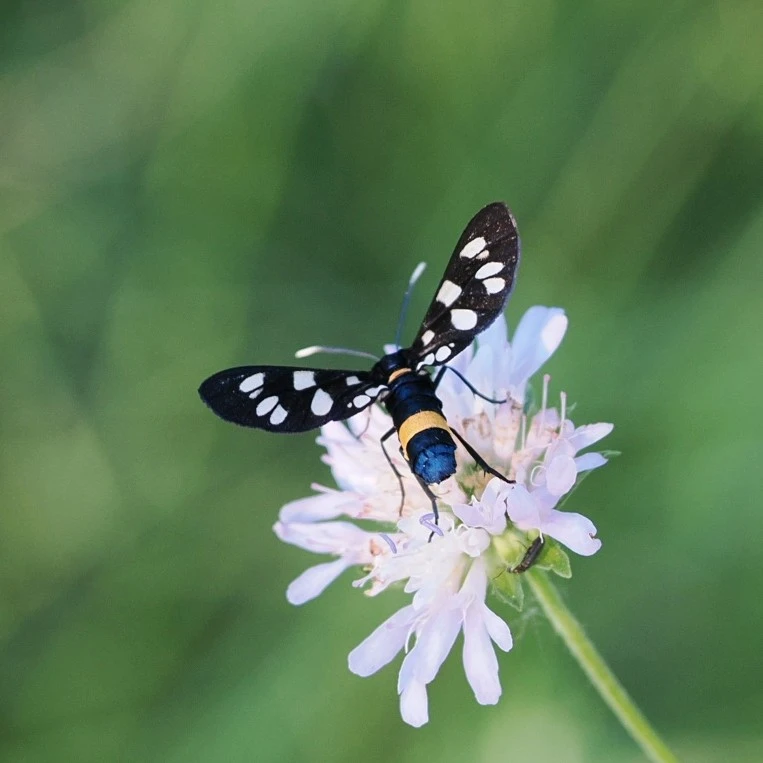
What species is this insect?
Amata phegea
